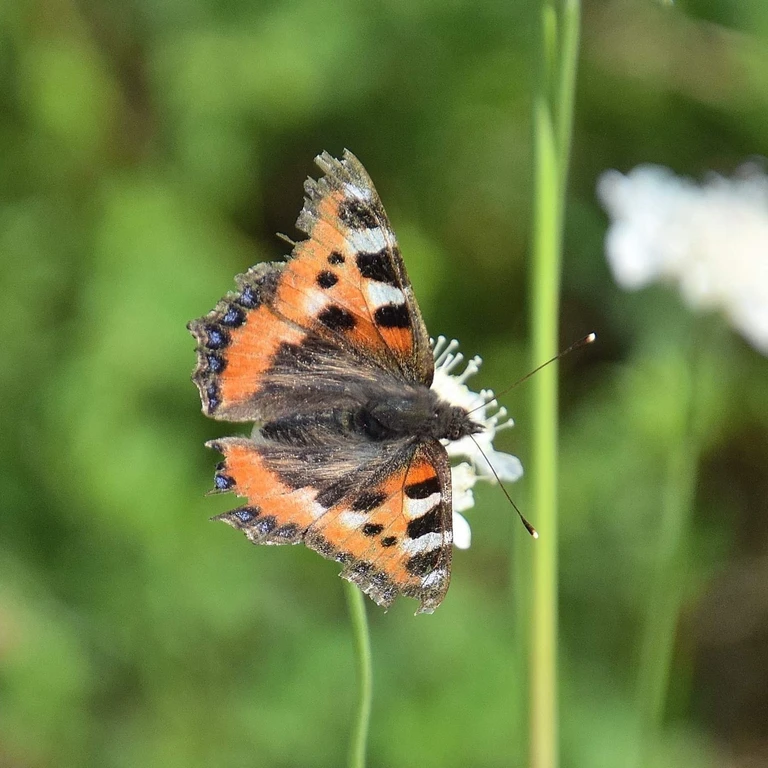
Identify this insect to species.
Aglais urticae
